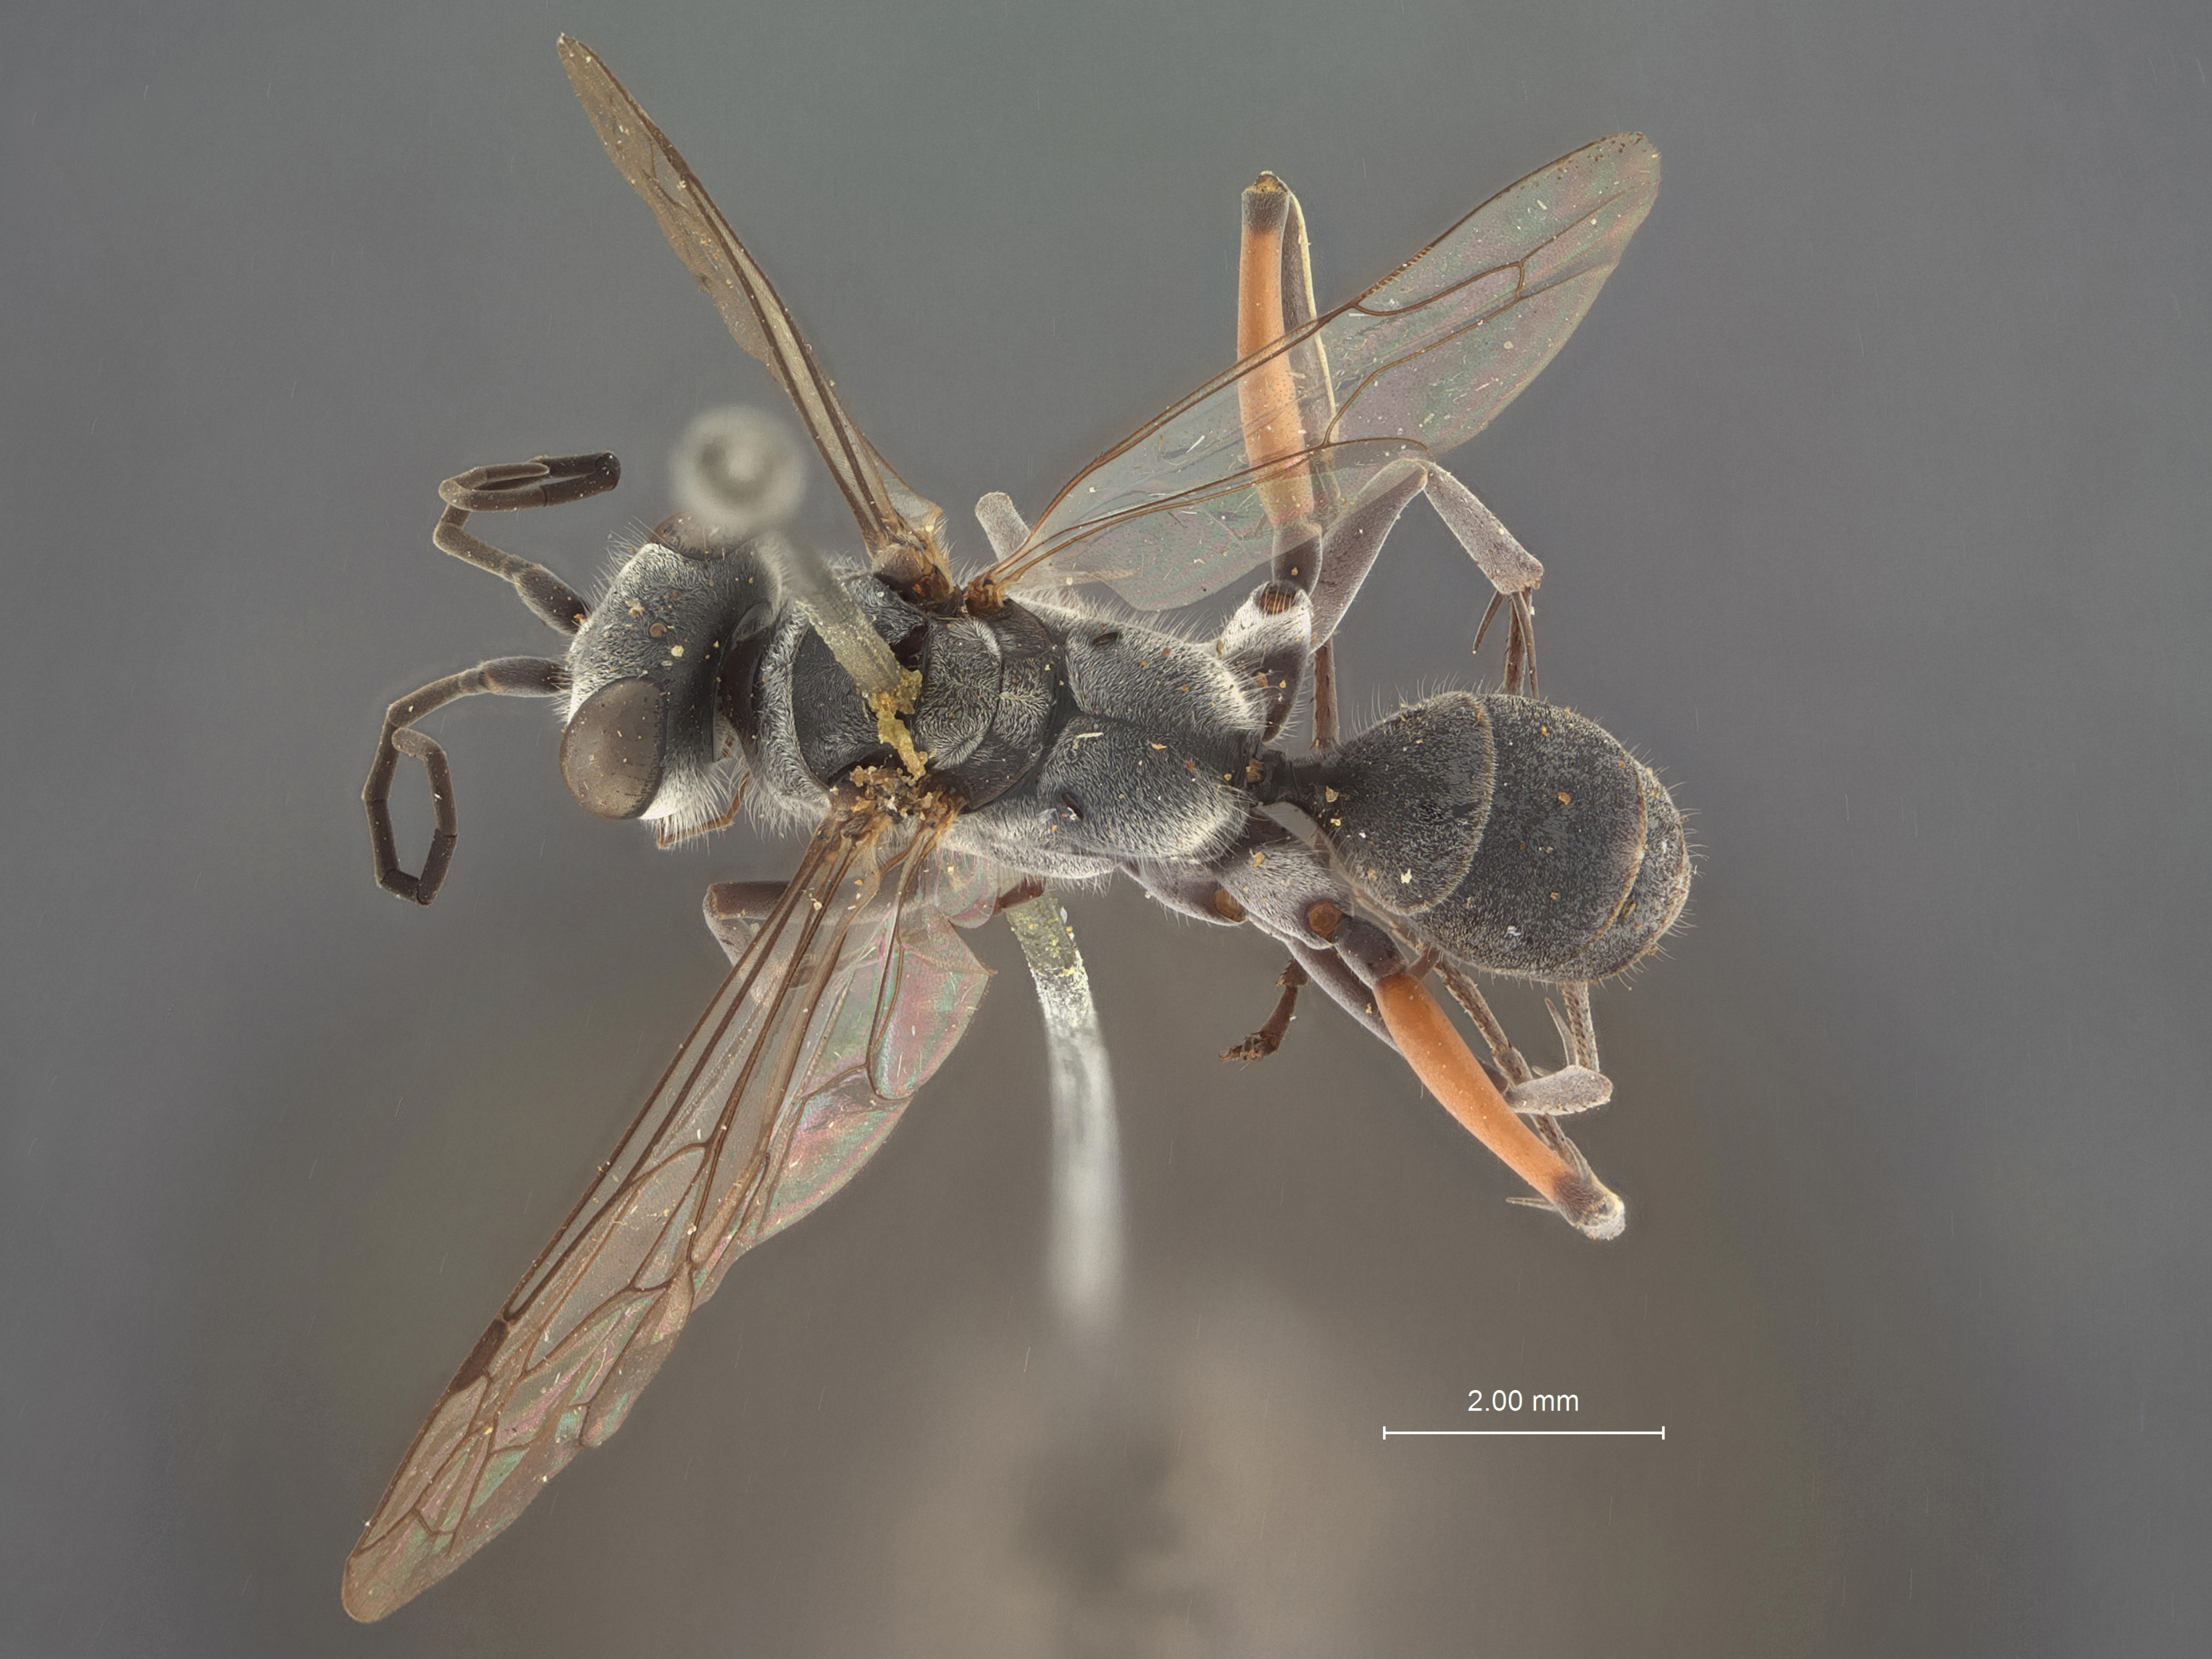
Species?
Pseudagenia moesta
